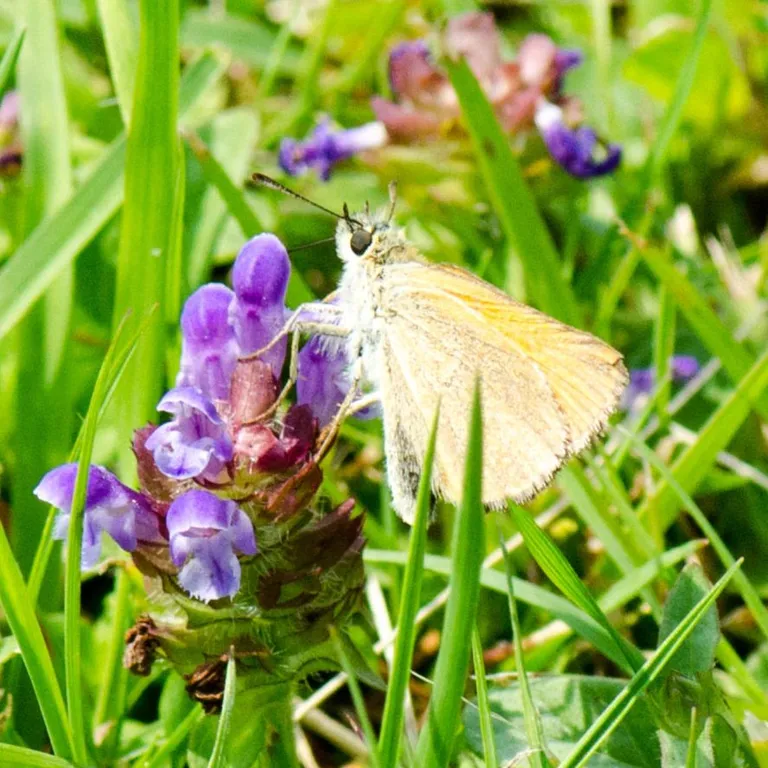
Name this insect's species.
Thymelicus sylvestris
